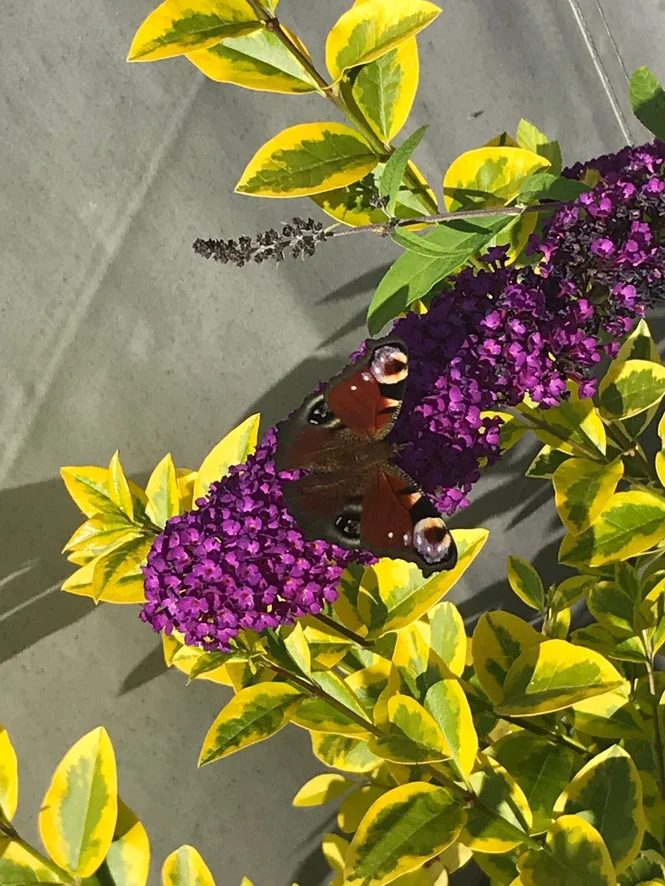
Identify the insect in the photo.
Aglais io
